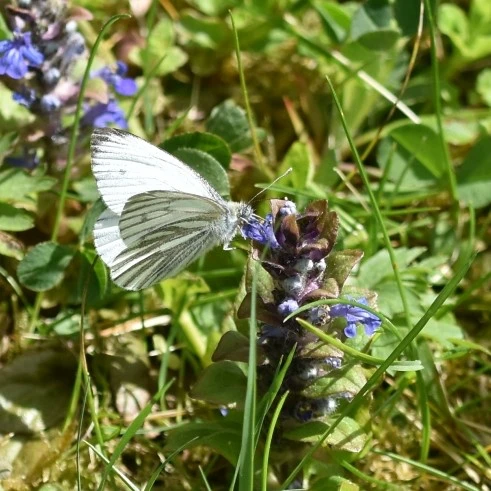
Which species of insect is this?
Pieris napi
